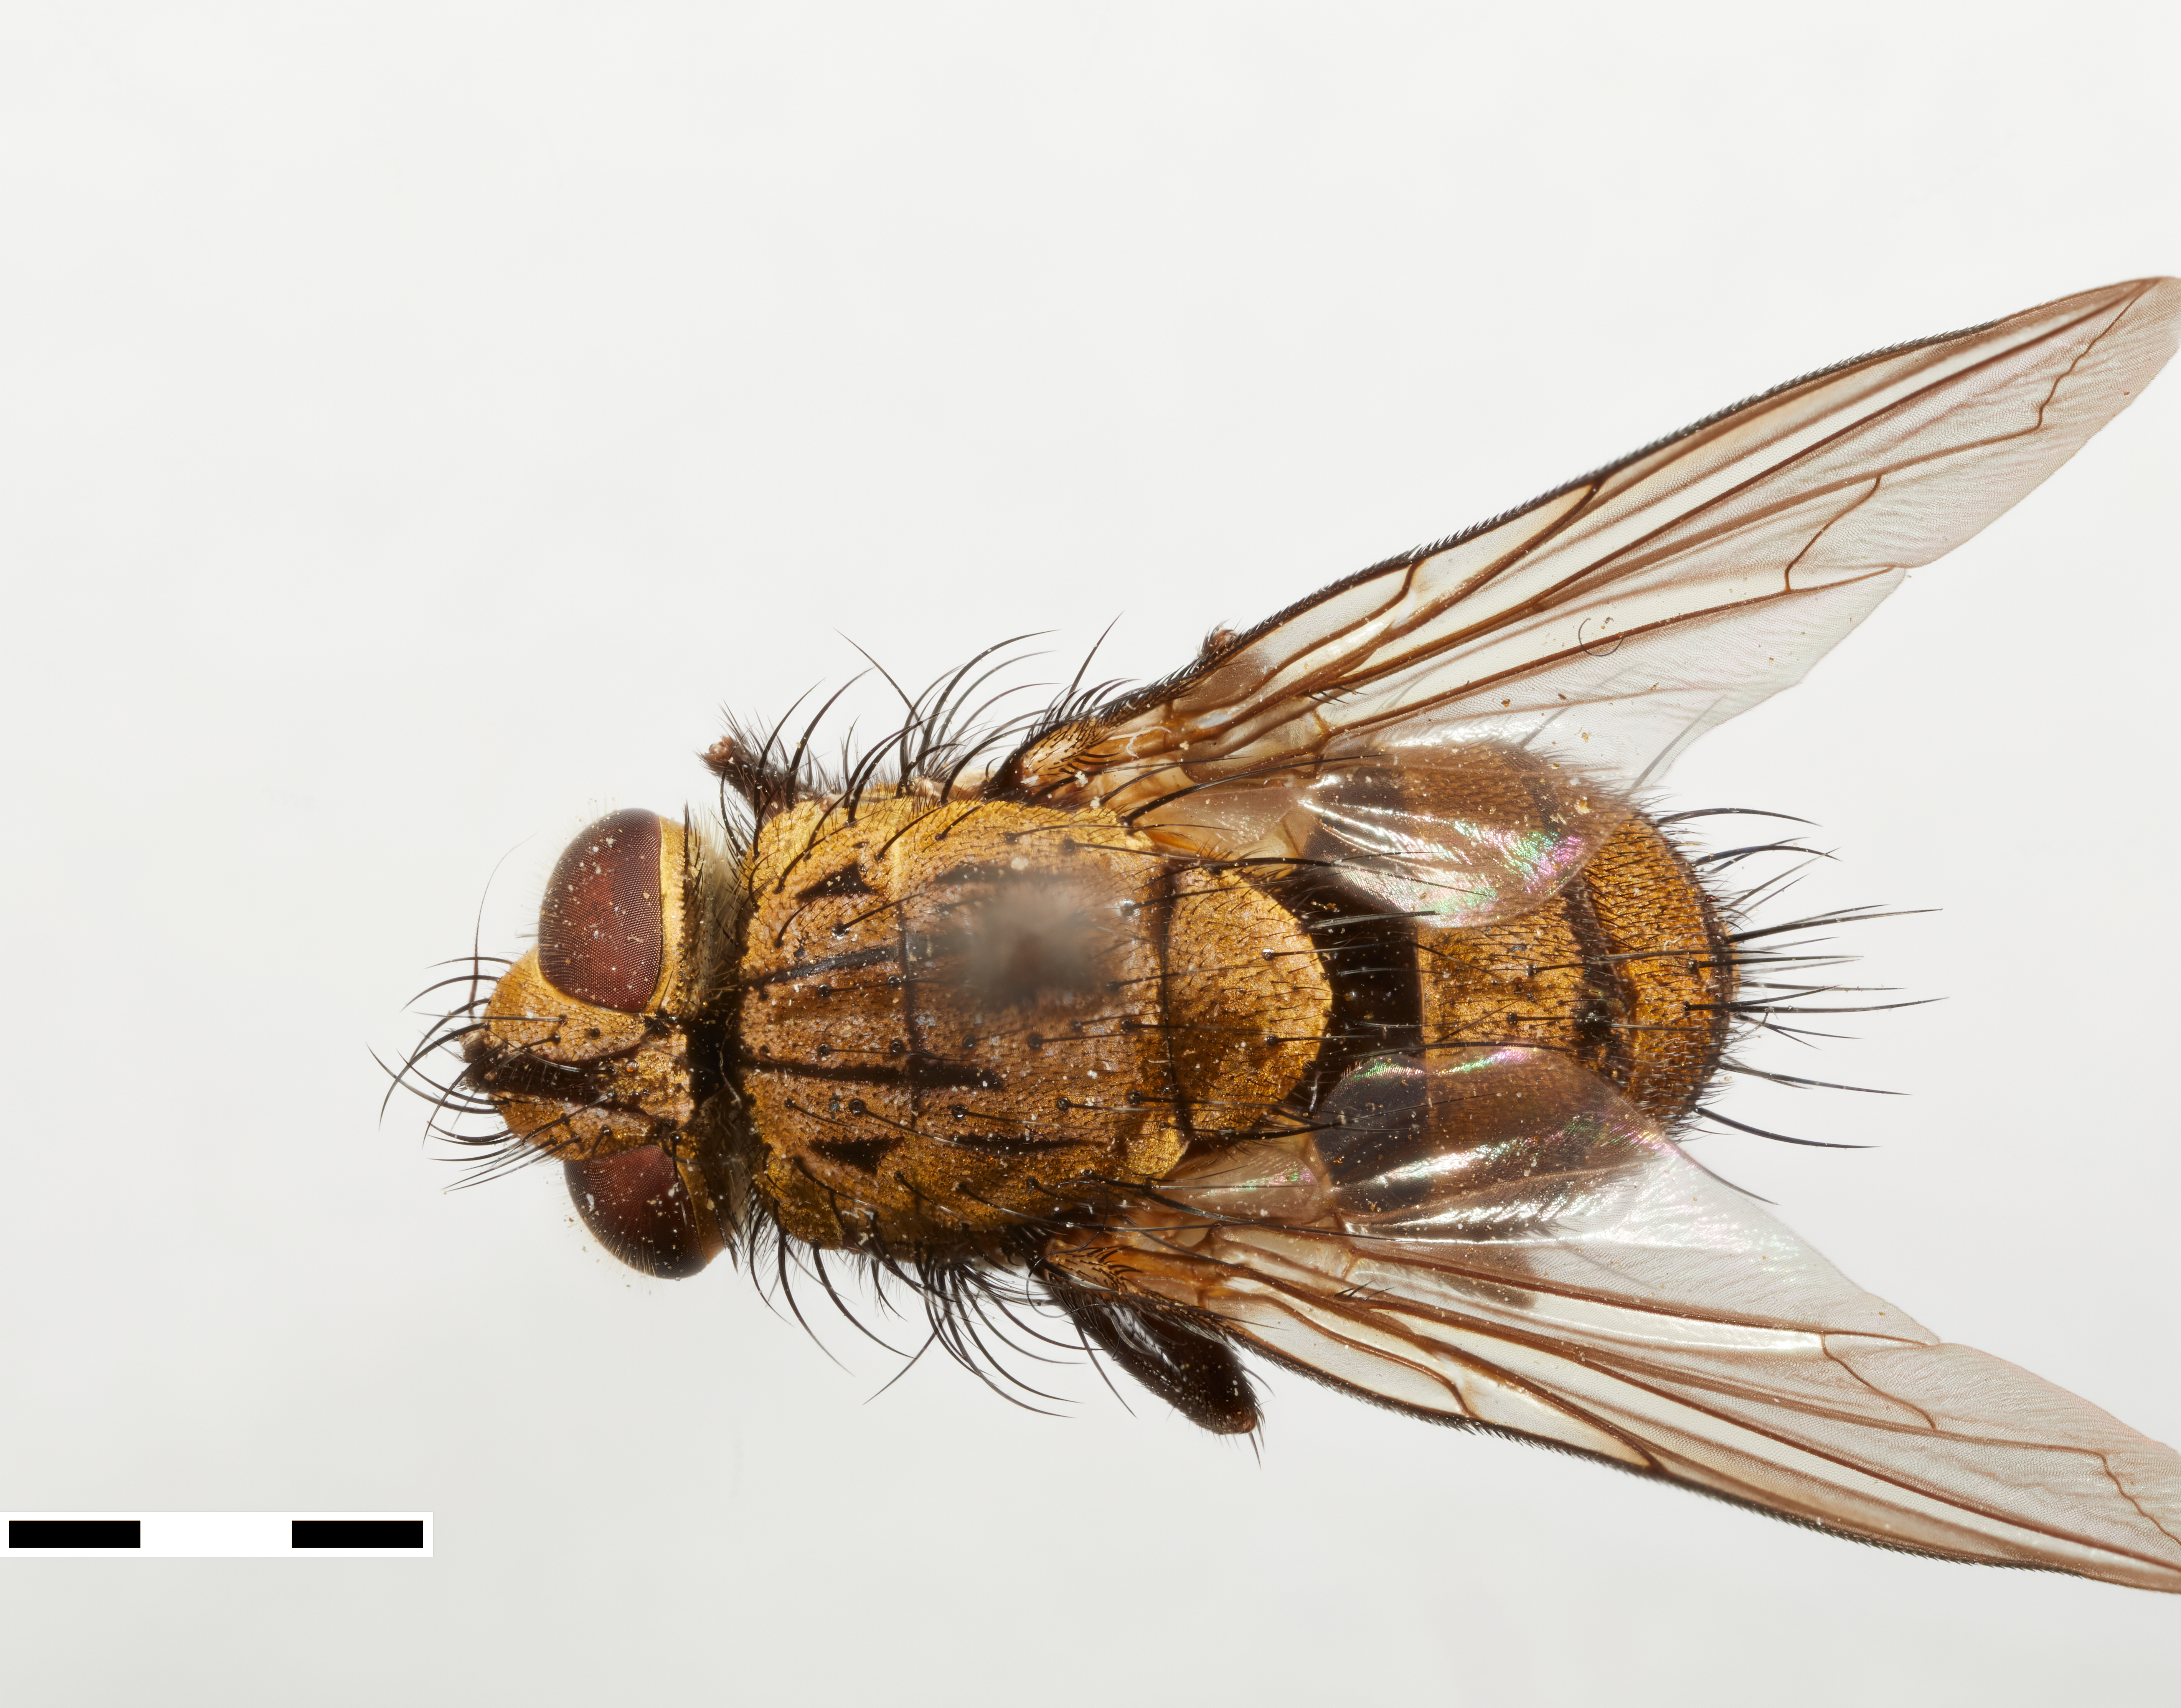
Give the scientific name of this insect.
Chrysoexorista viridis
